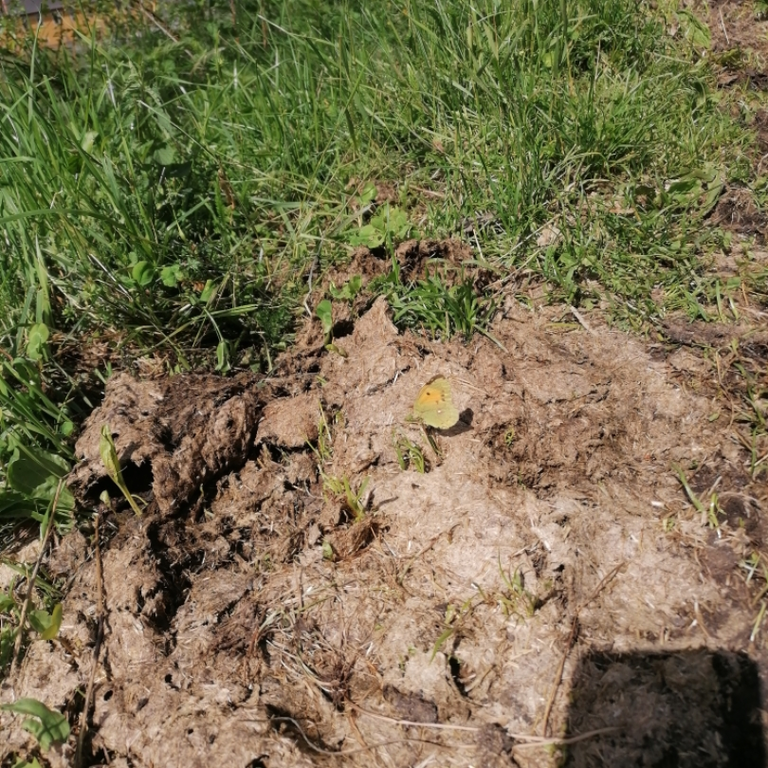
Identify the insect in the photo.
Colias croceus
